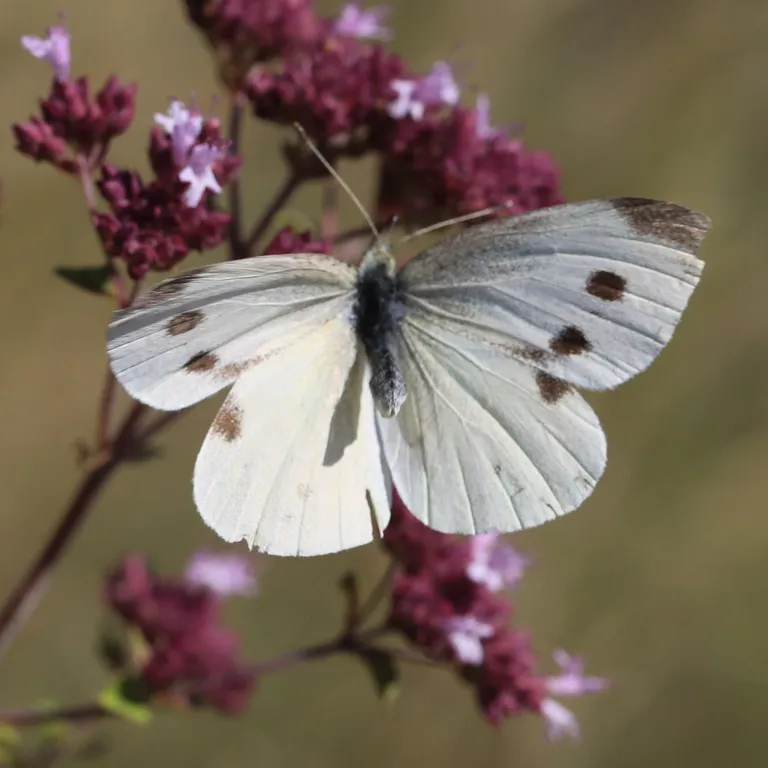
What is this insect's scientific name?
Pieris rapae
